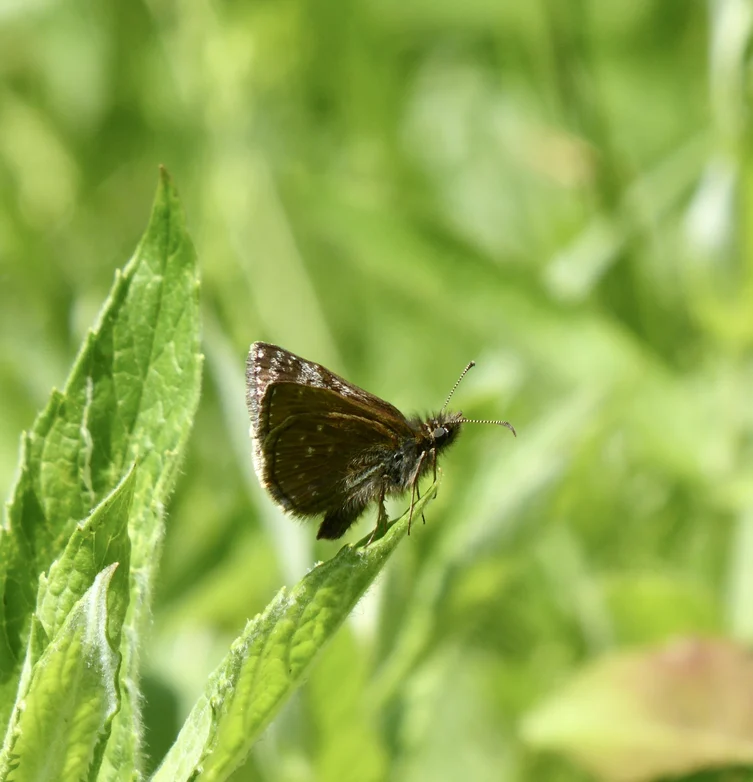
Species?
Erynnis tages
